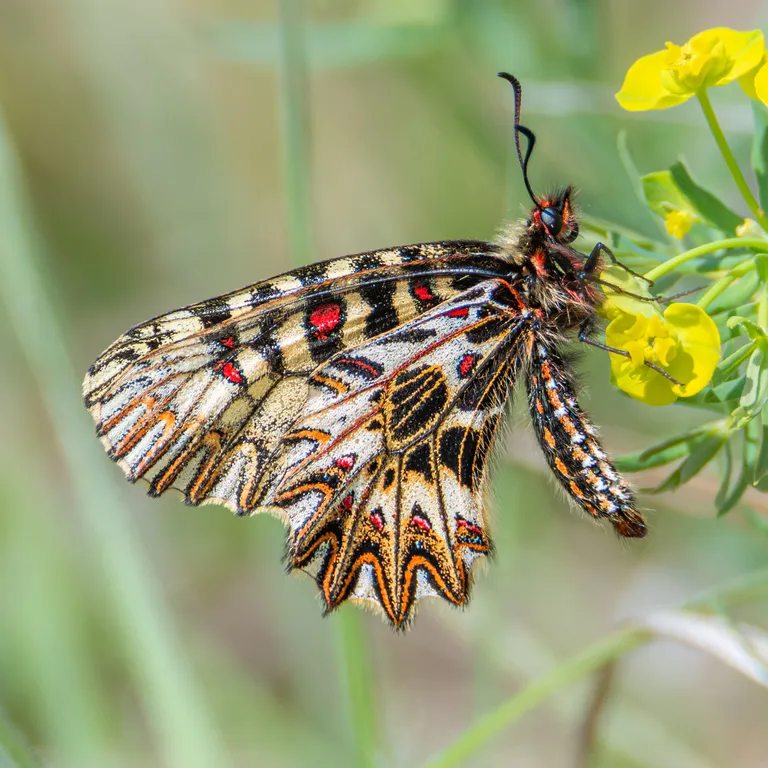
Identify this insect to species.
Zerynthia polyxena
